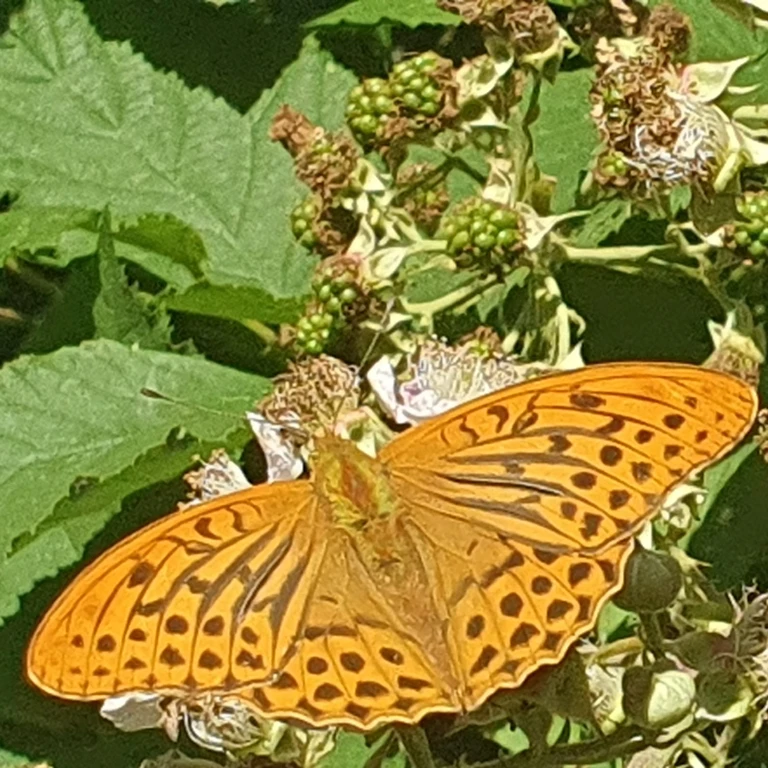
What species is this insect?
Argynnis paphia
